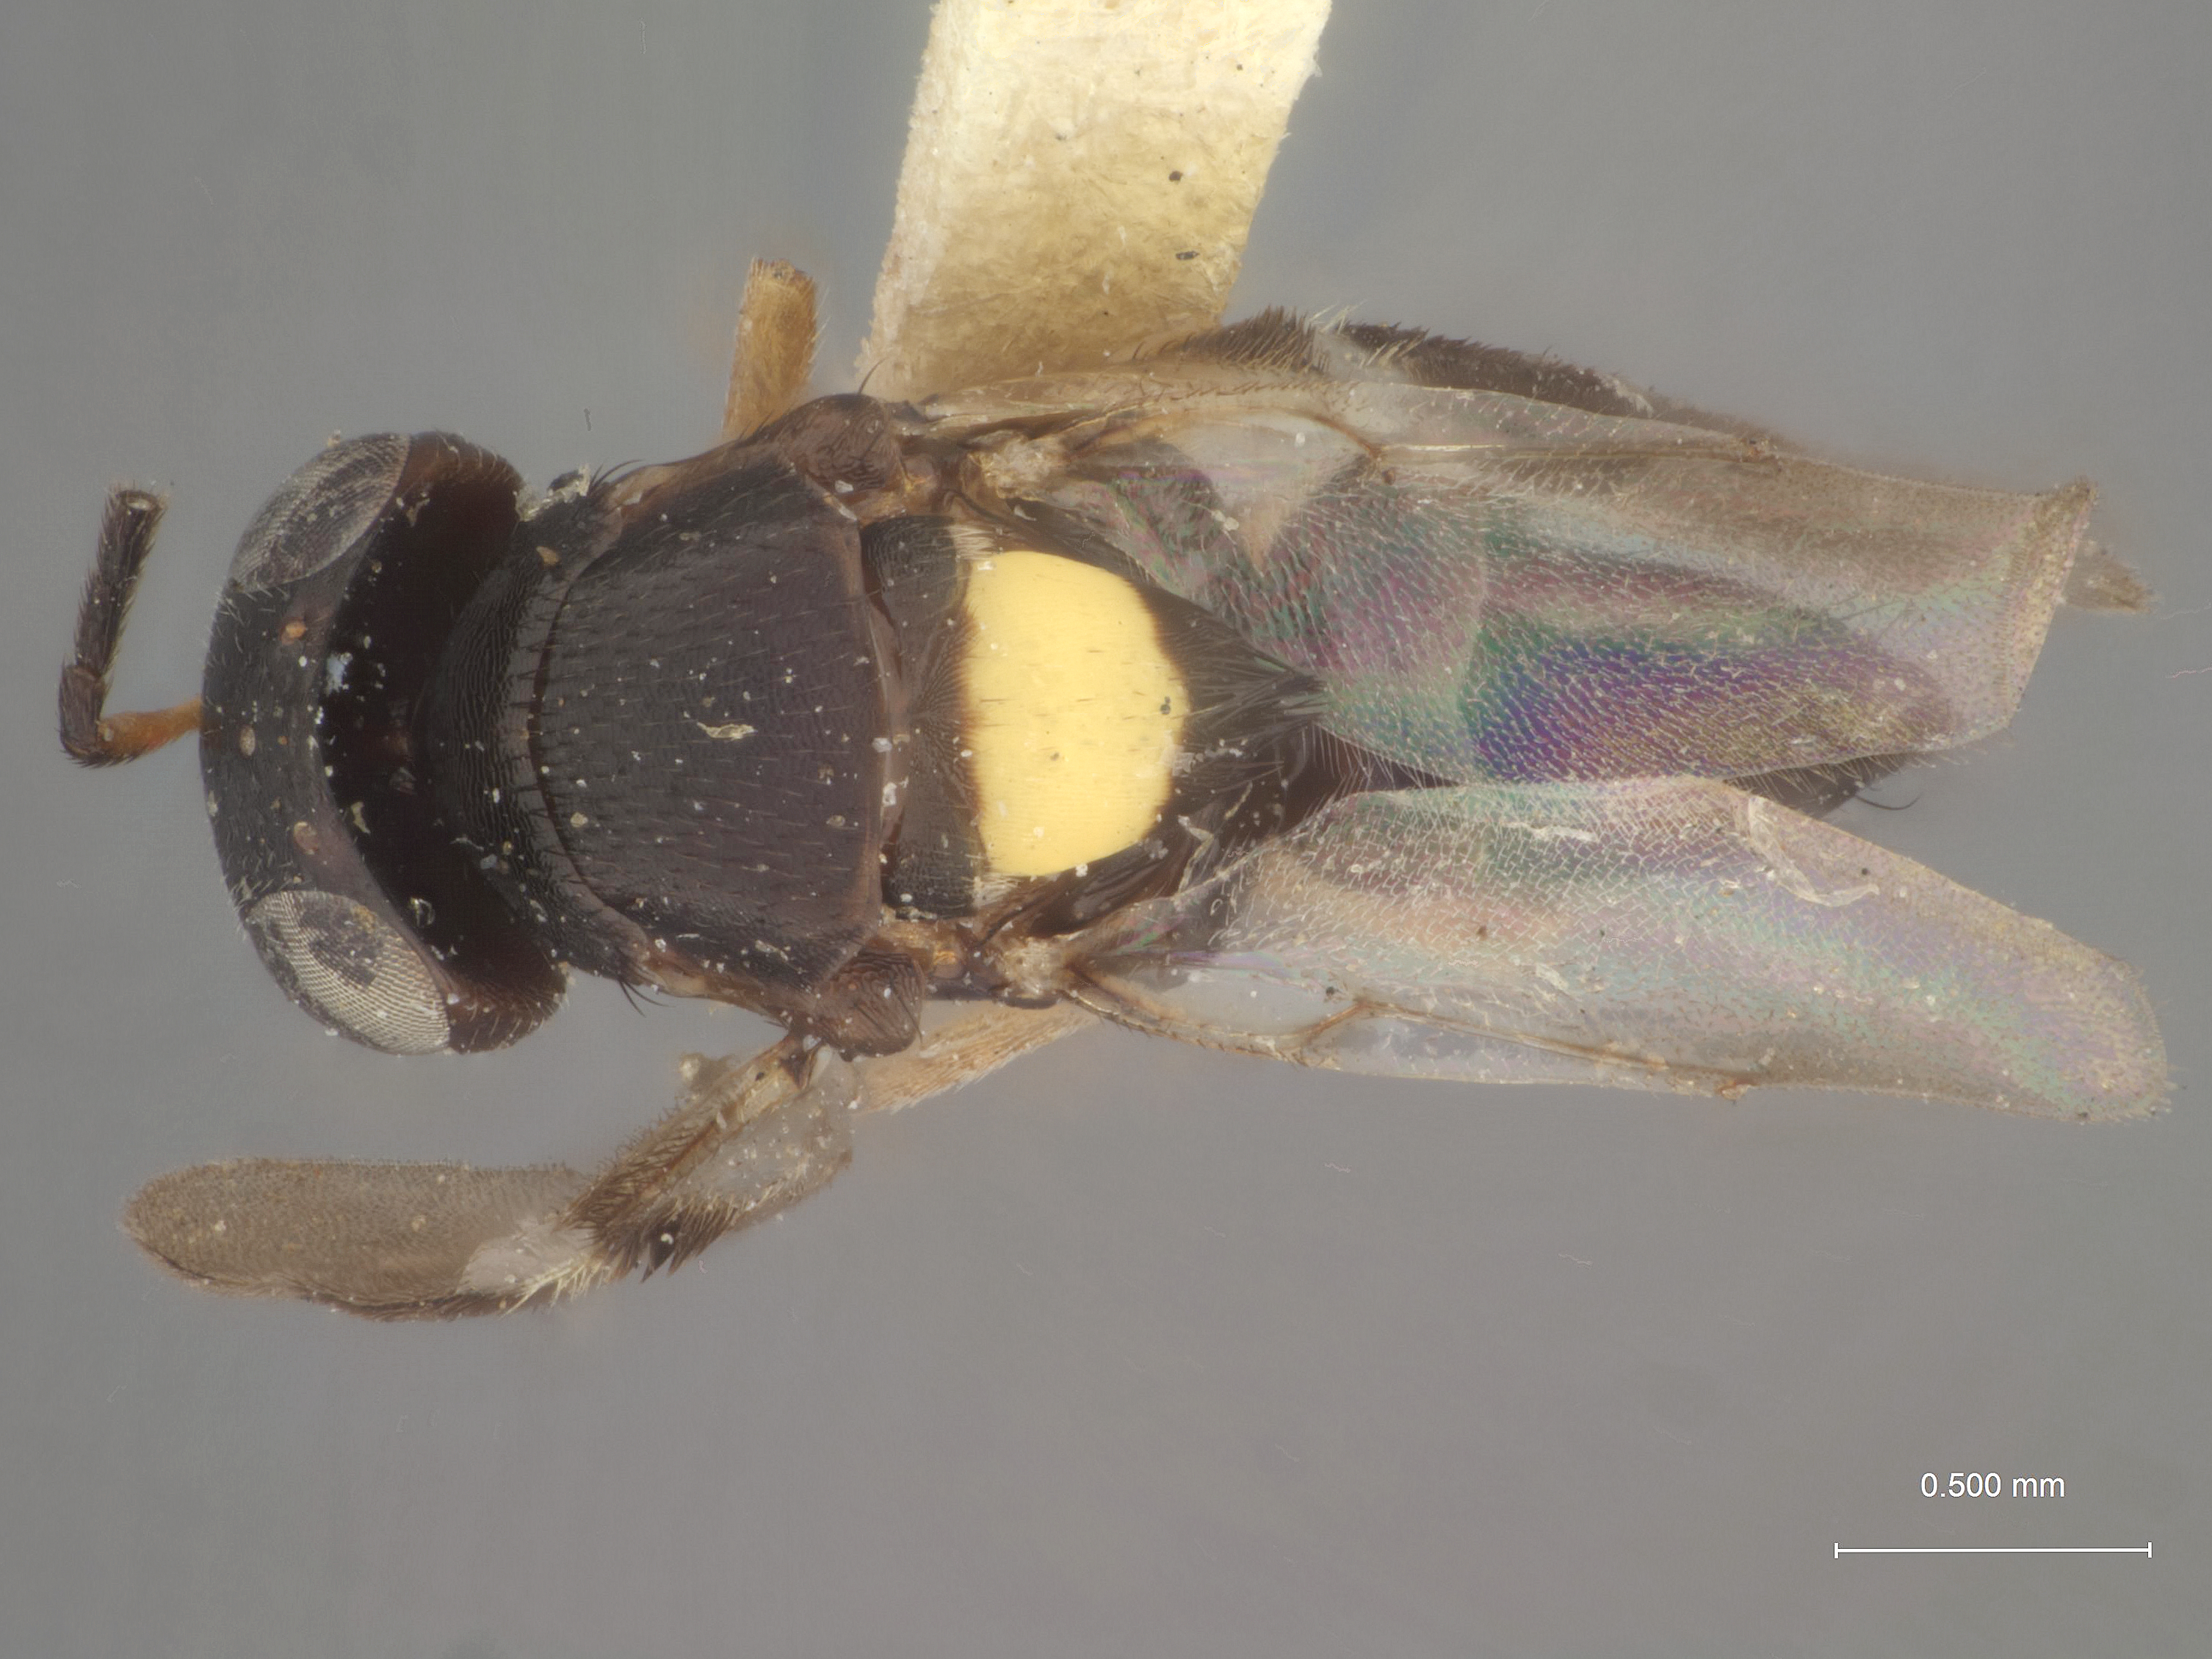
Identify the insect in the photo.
Eucomys marilandicus
